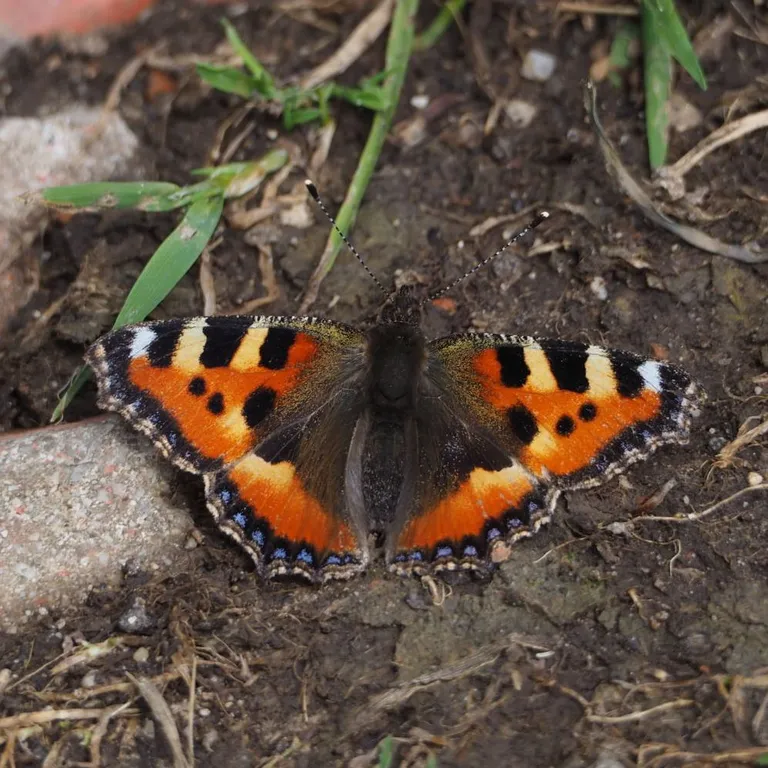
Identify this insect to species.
Aglais urticae
